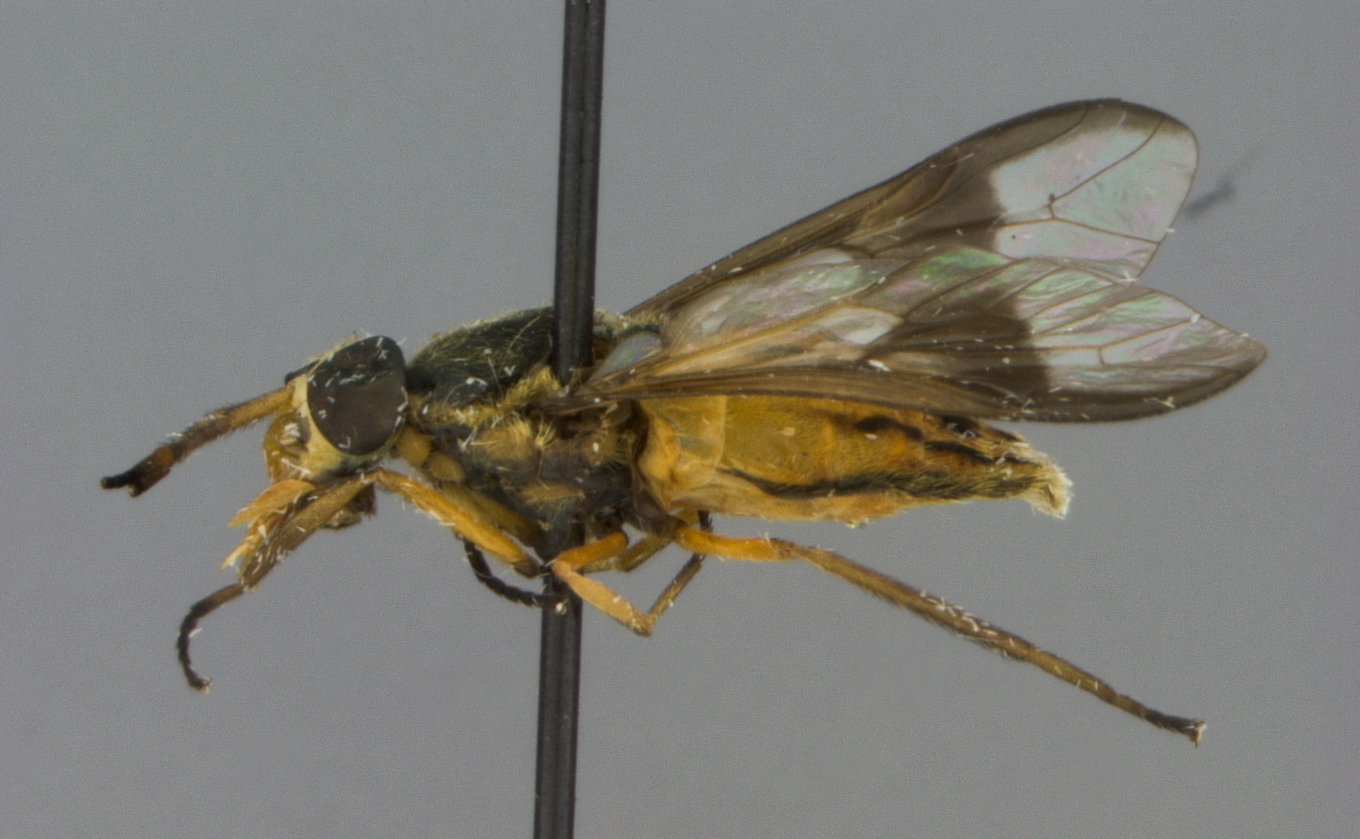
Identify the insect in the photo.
Chrysops striatula
